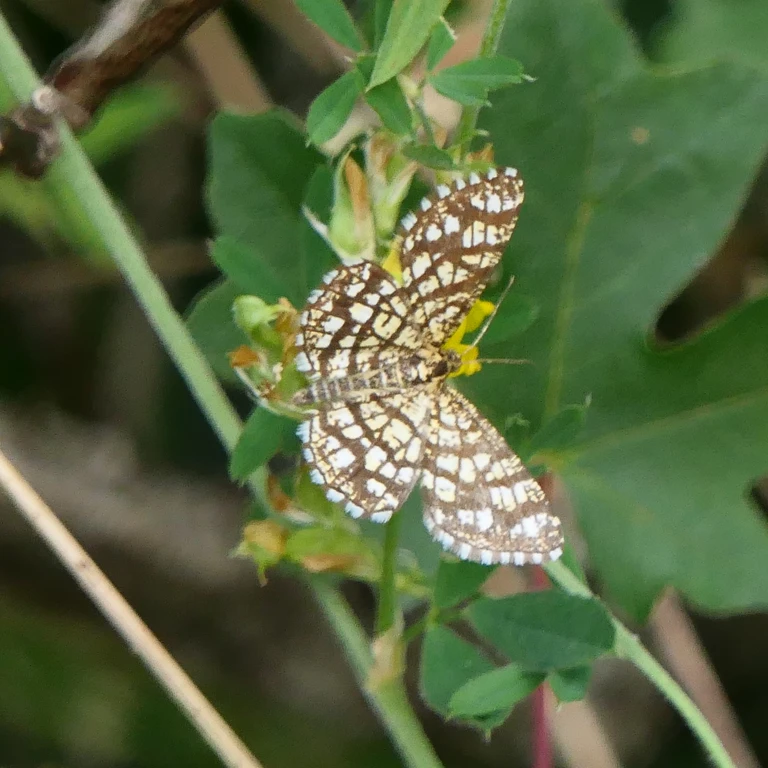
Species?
Chiasmia clathrata
